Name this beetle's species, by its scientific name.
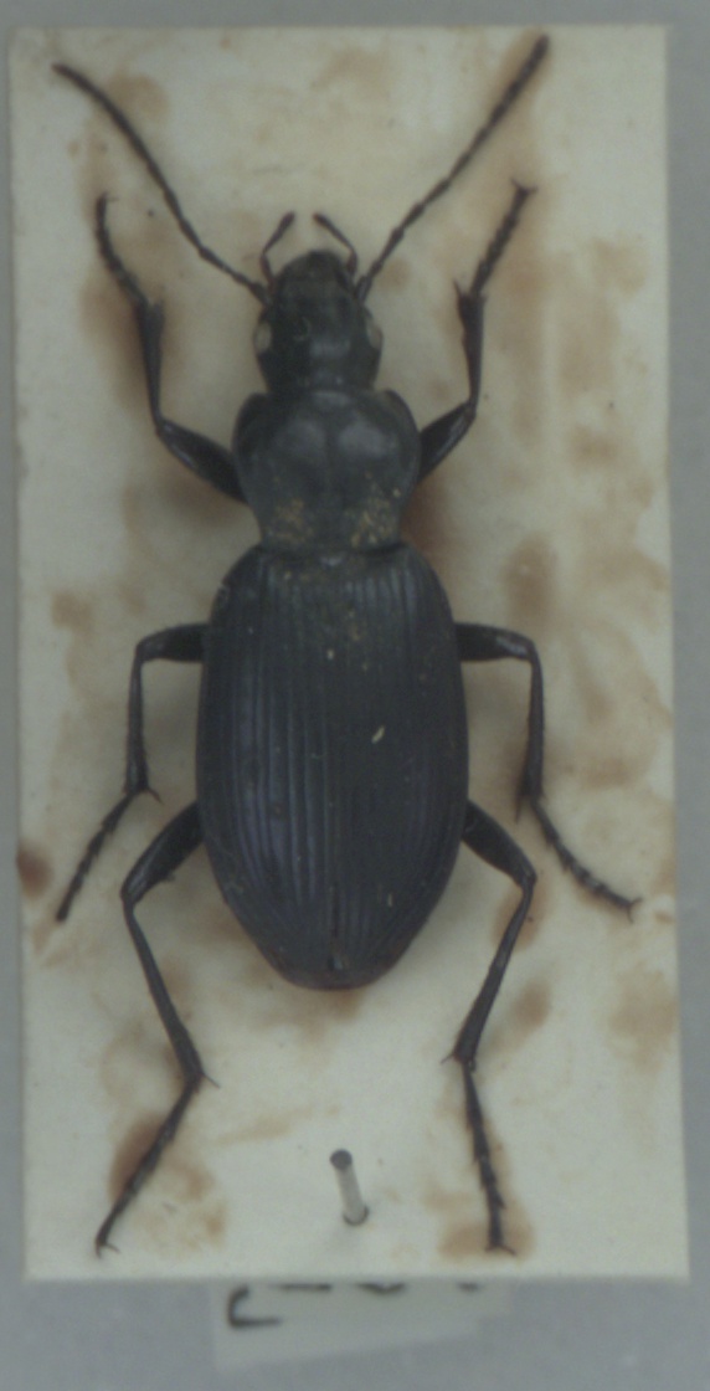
Laemostenus terricola
